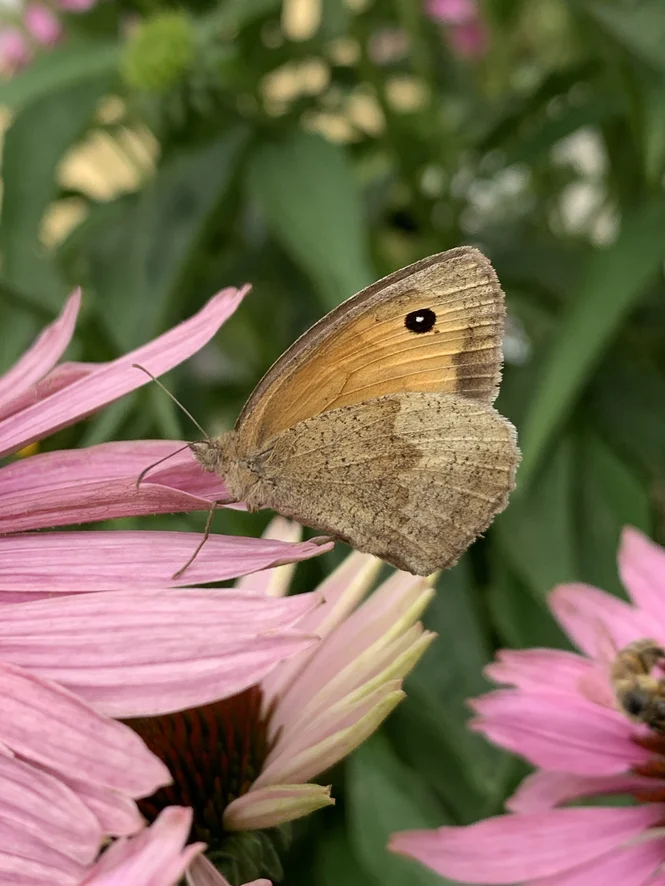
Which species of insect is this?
Maniola jurtina
